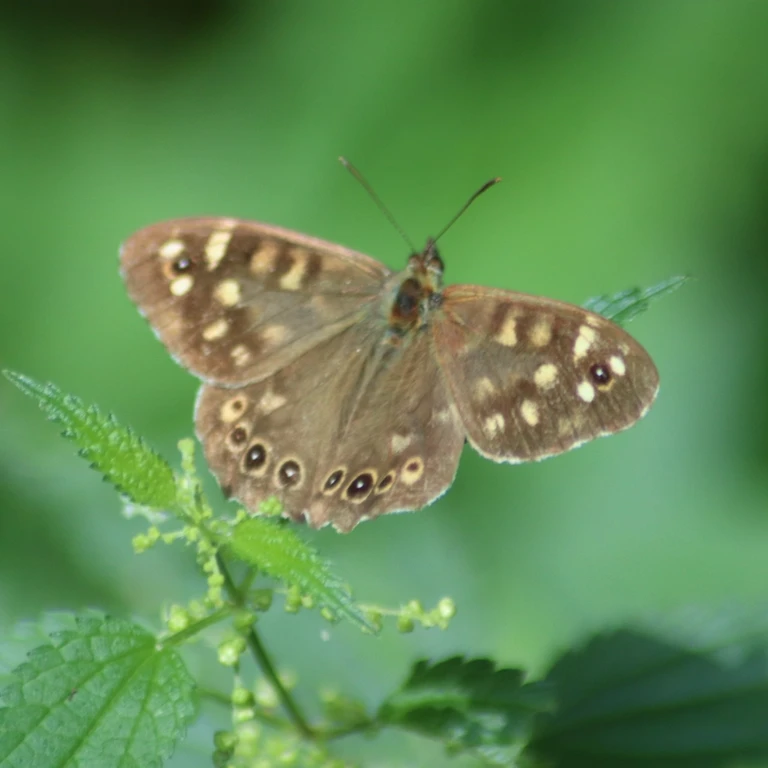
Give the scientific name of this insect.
Pararge aegeria
